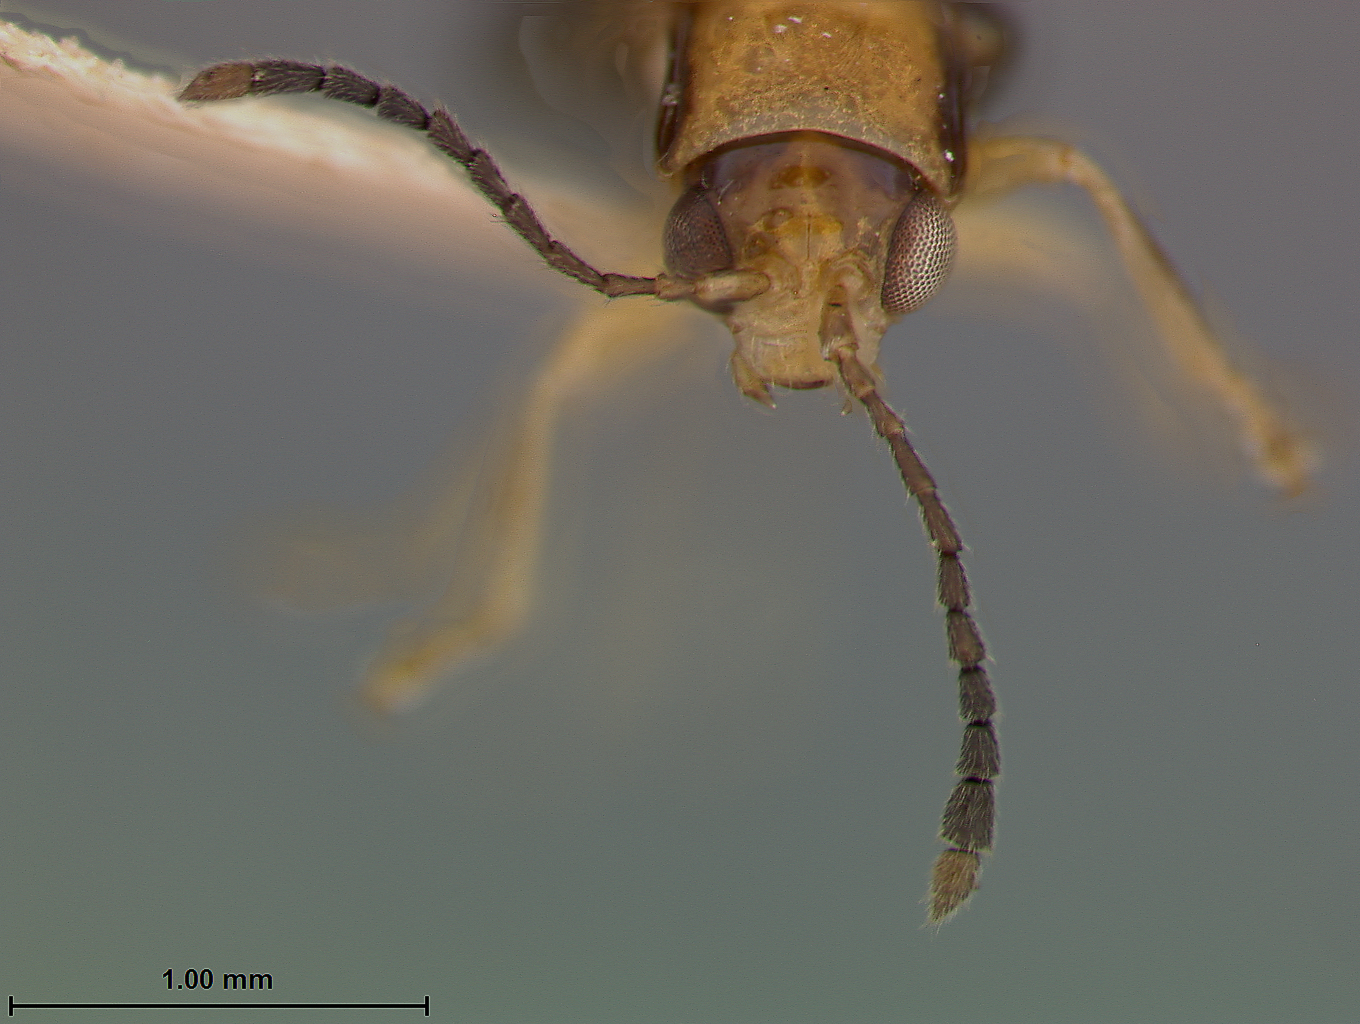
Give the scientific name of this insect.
Ectmesopus rhabdotus
